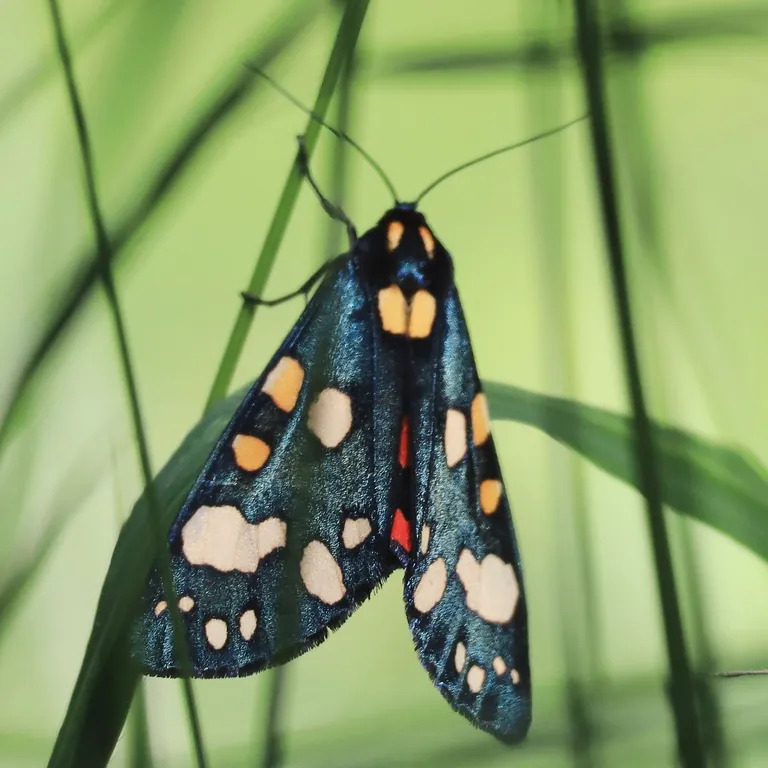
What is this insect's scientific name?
Callimorpha dominula
